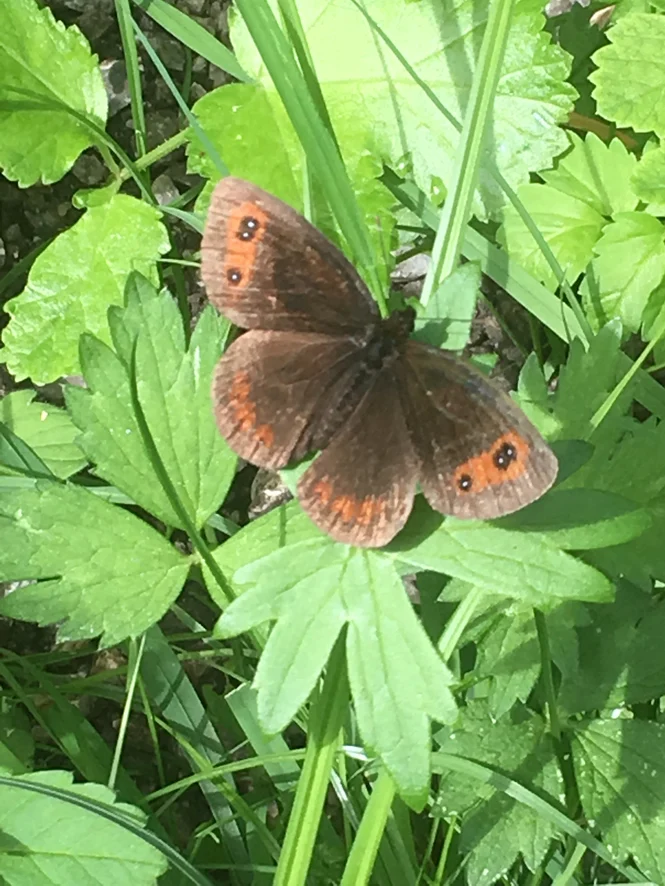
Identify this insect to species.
Erebia aethiops
